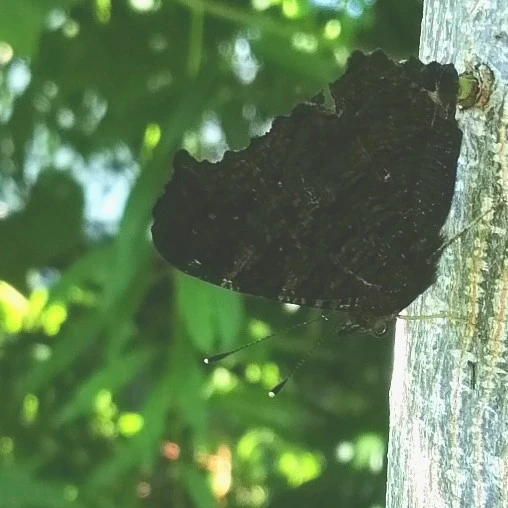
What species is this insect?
Aglais io
